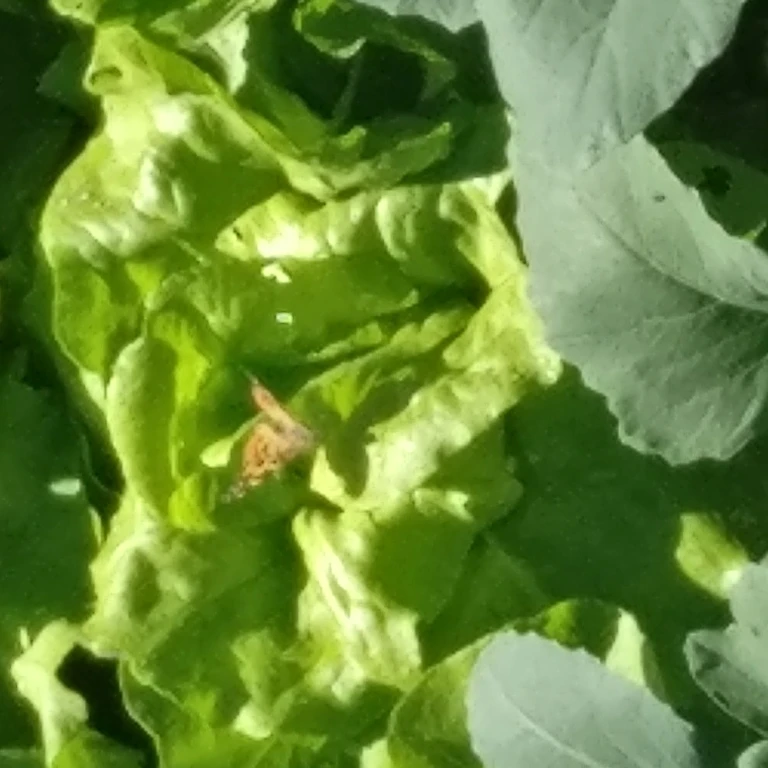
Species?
Vanessa cardui
